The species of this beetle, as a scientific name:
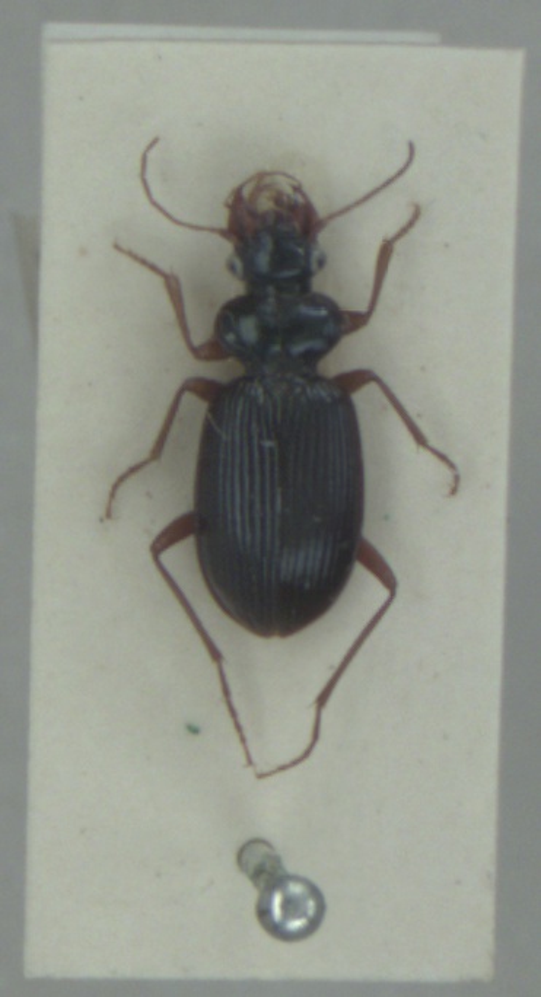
Leistus fulvibarbis
